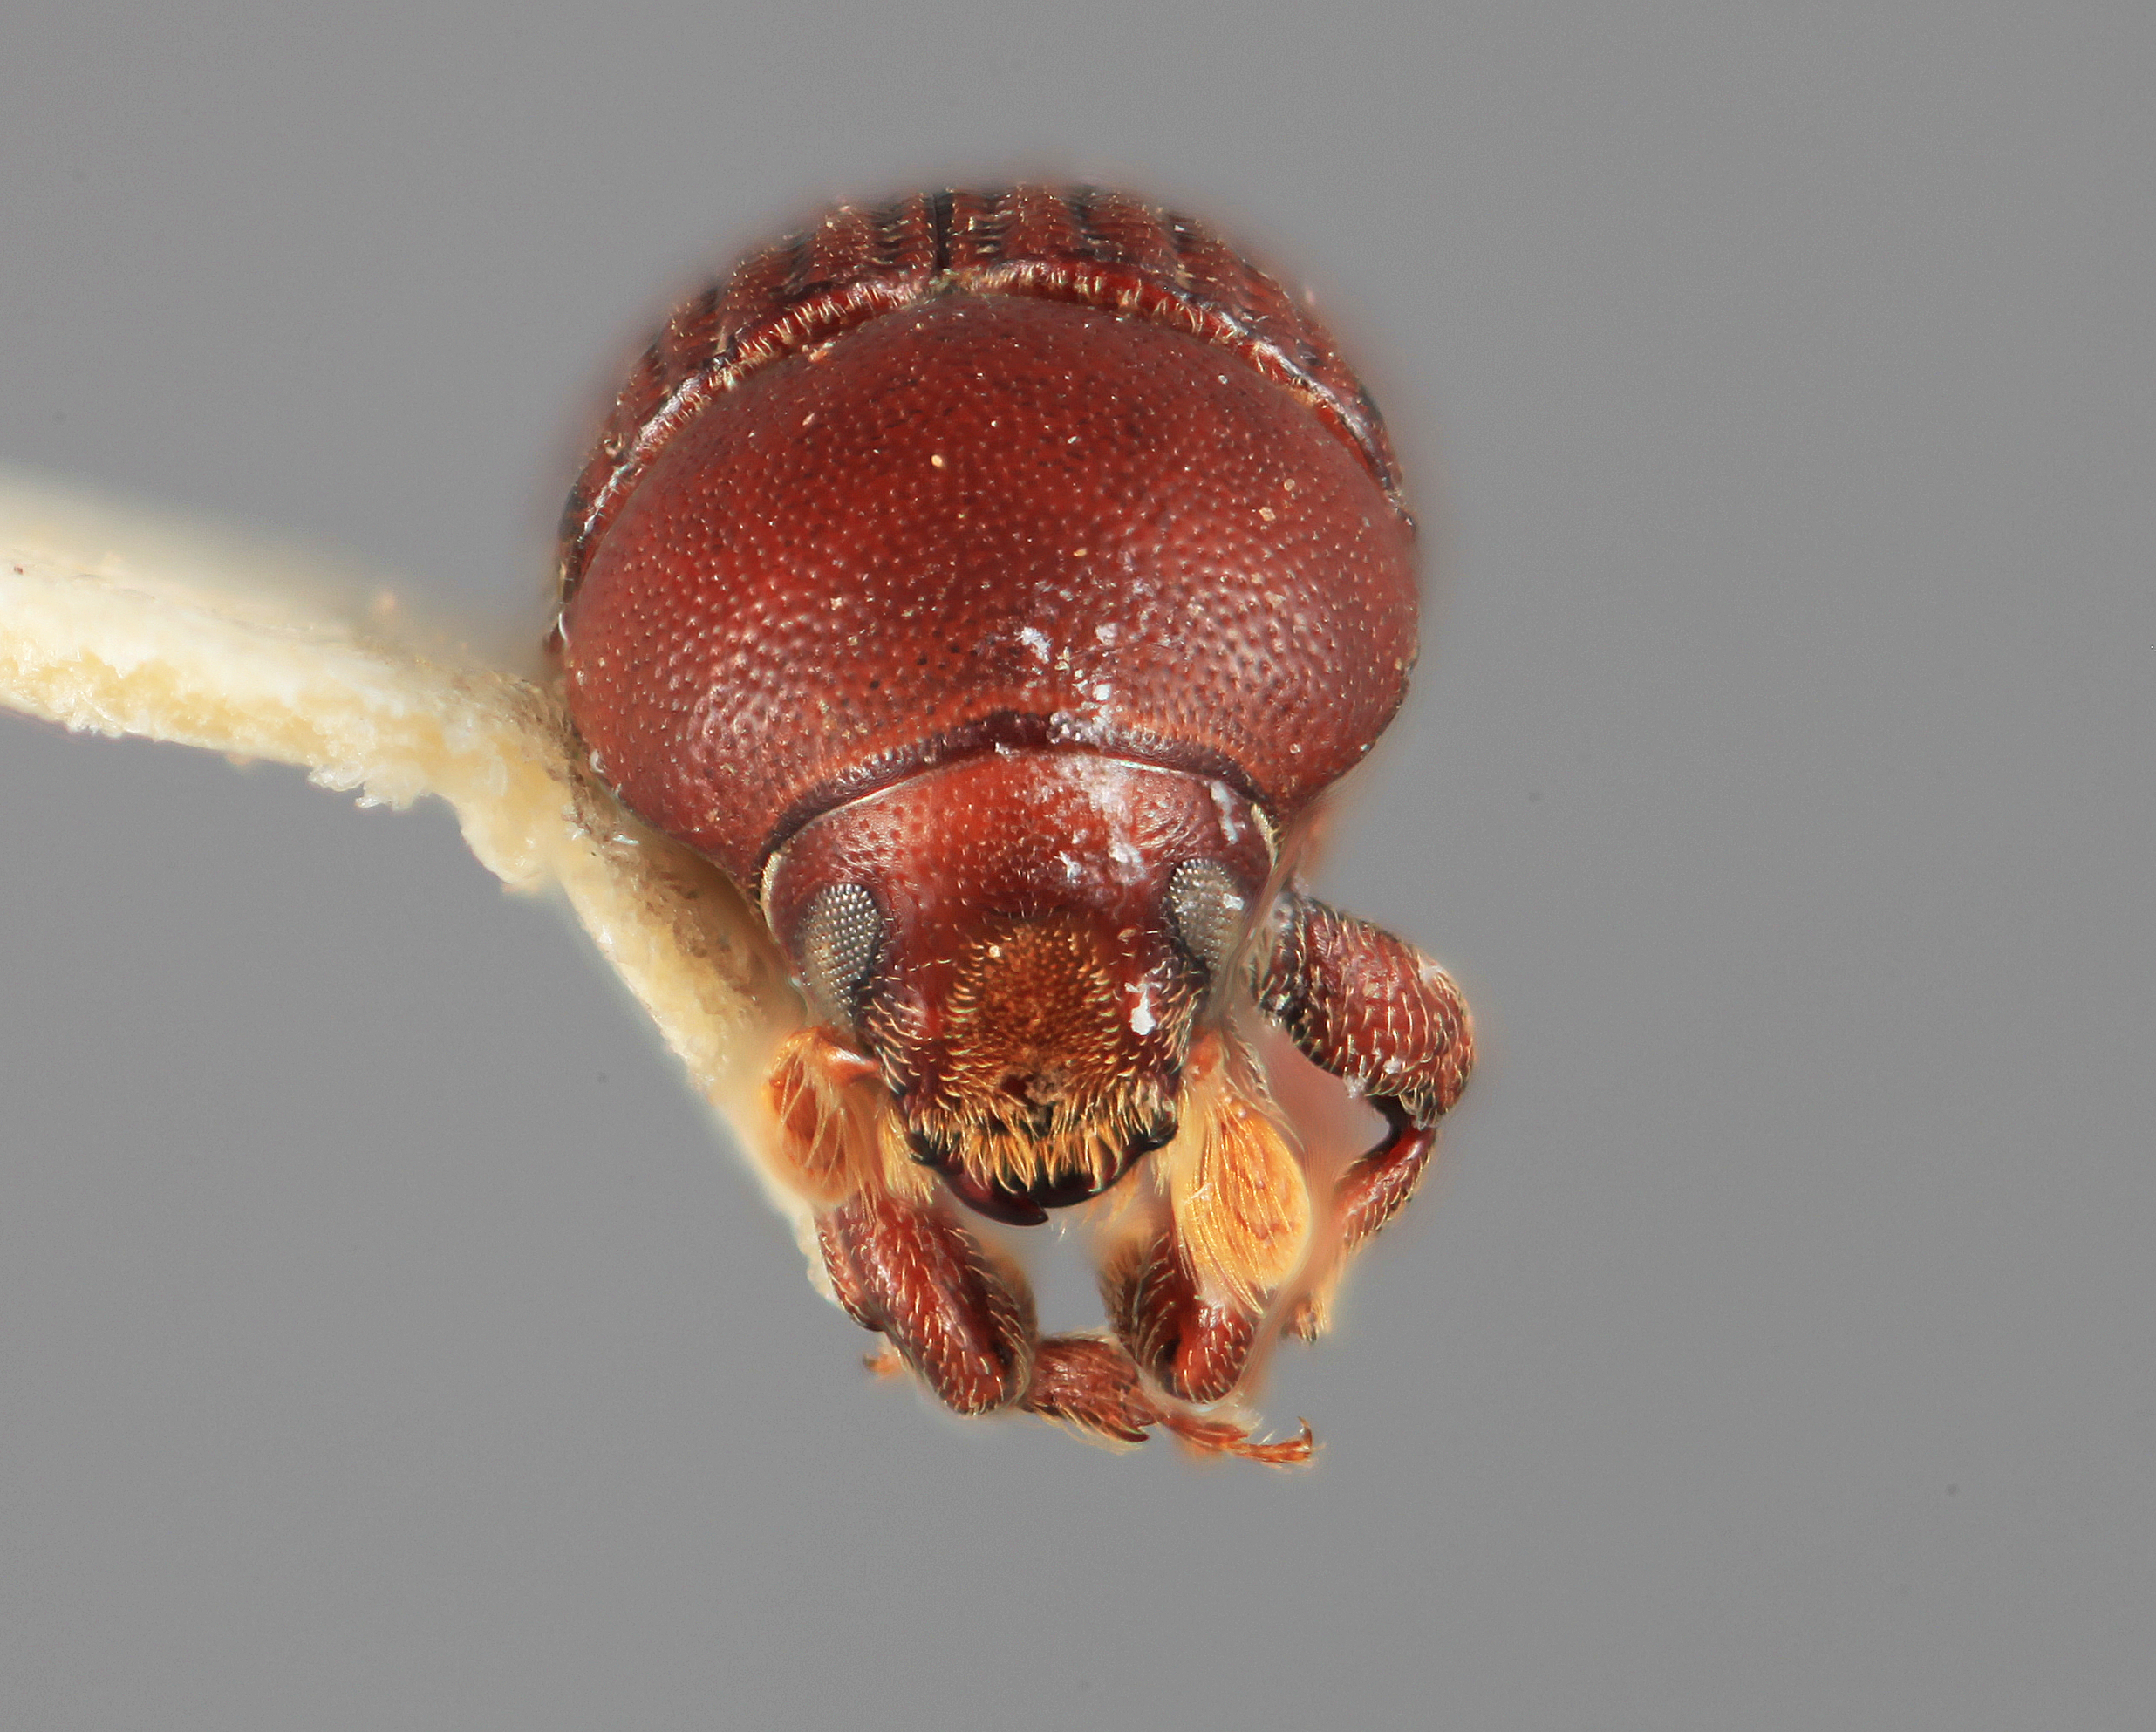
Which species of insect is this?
Cnemonyx euphorbiae
